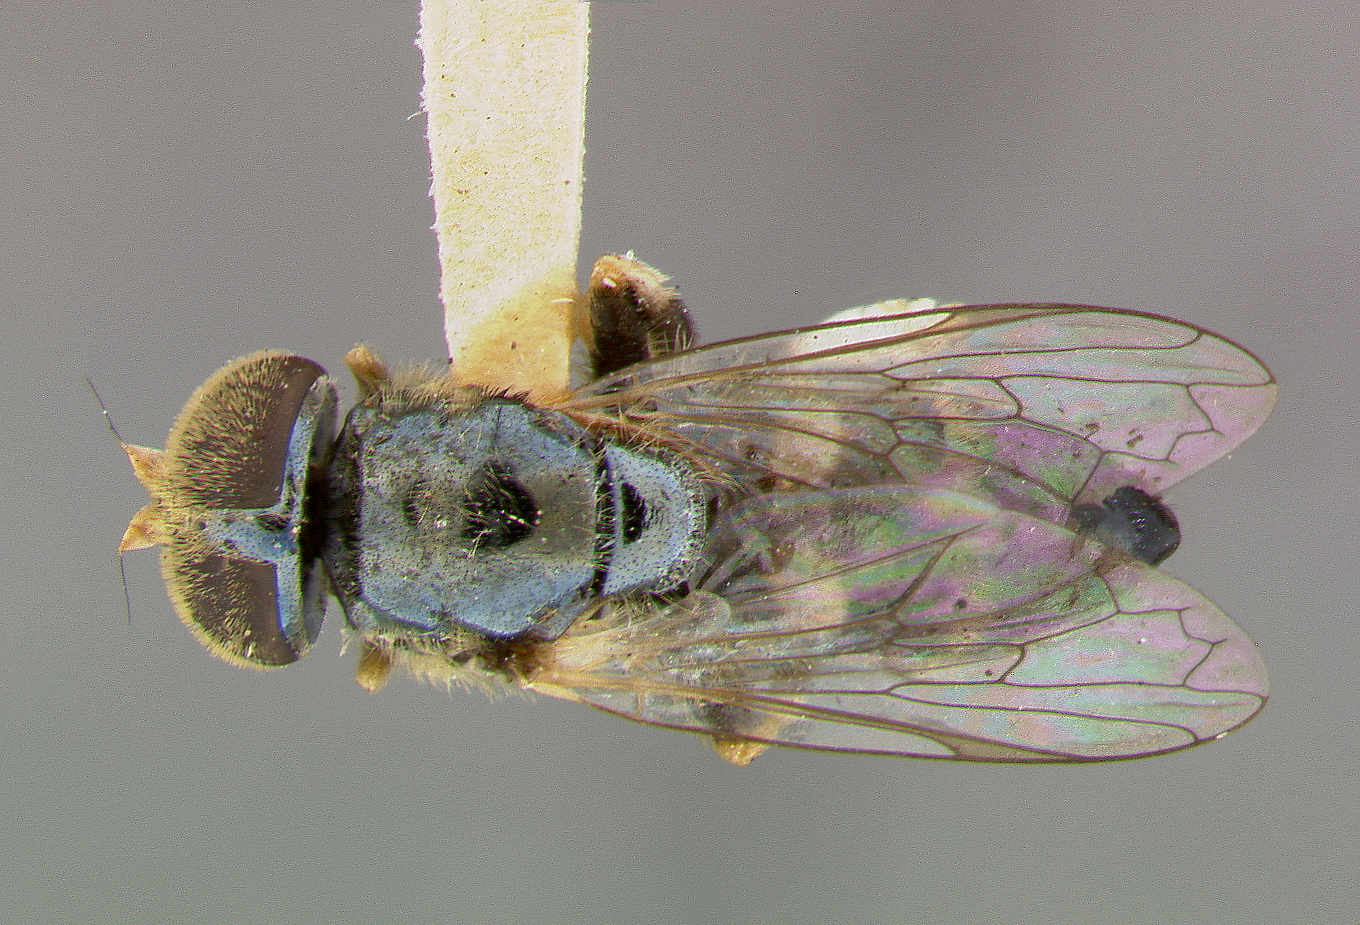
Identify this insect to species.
Eumerus guamensis
